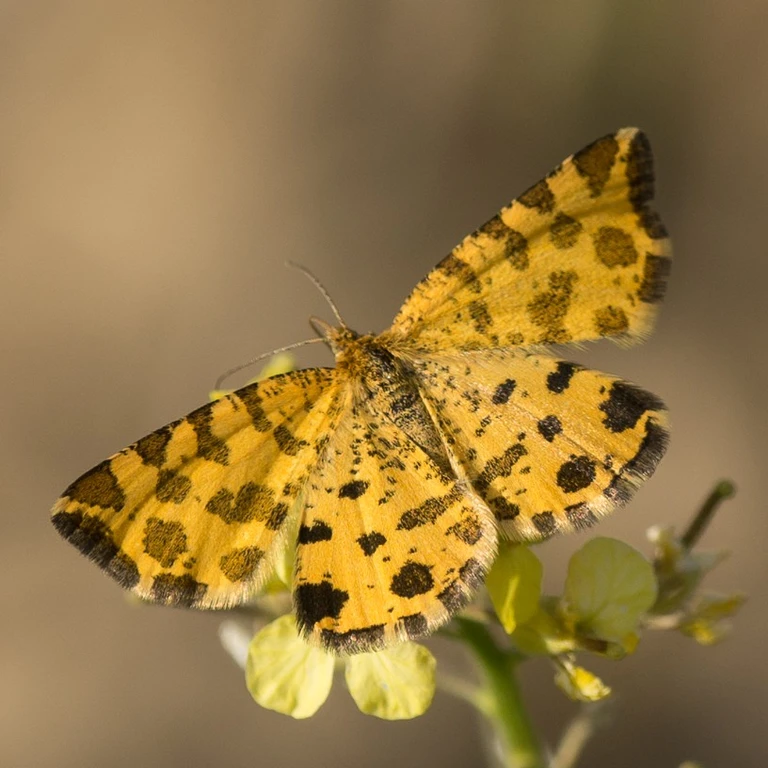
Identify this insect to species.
Pseudopanthera macularia
